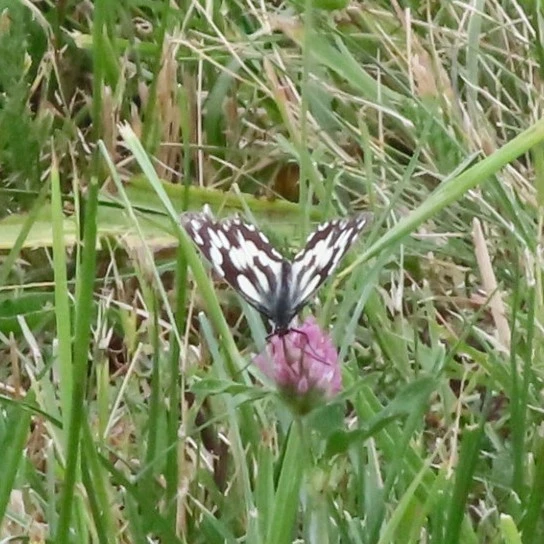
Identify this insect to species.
Melanargia galathea
